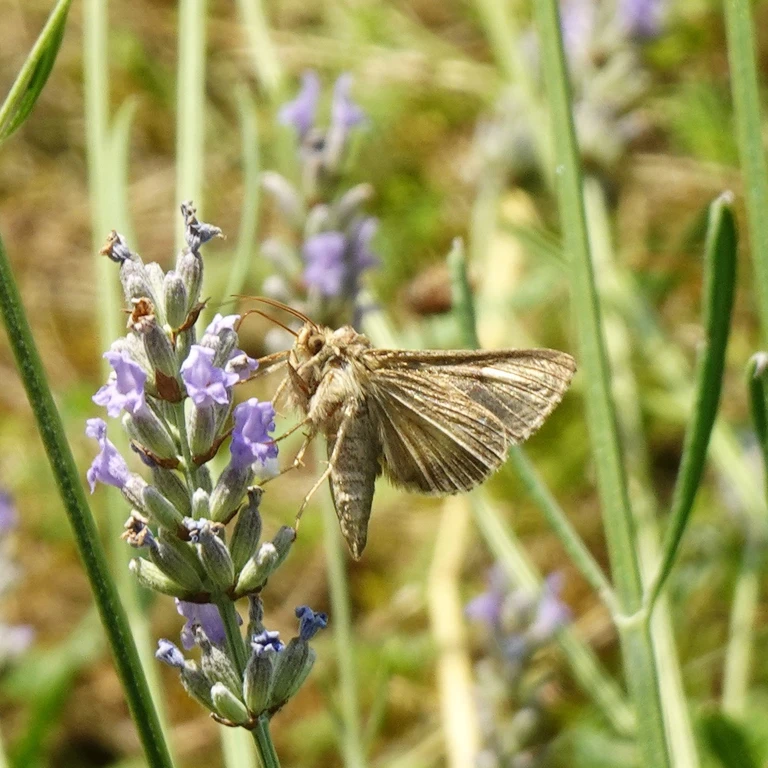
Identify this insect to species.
Autographa gamma
